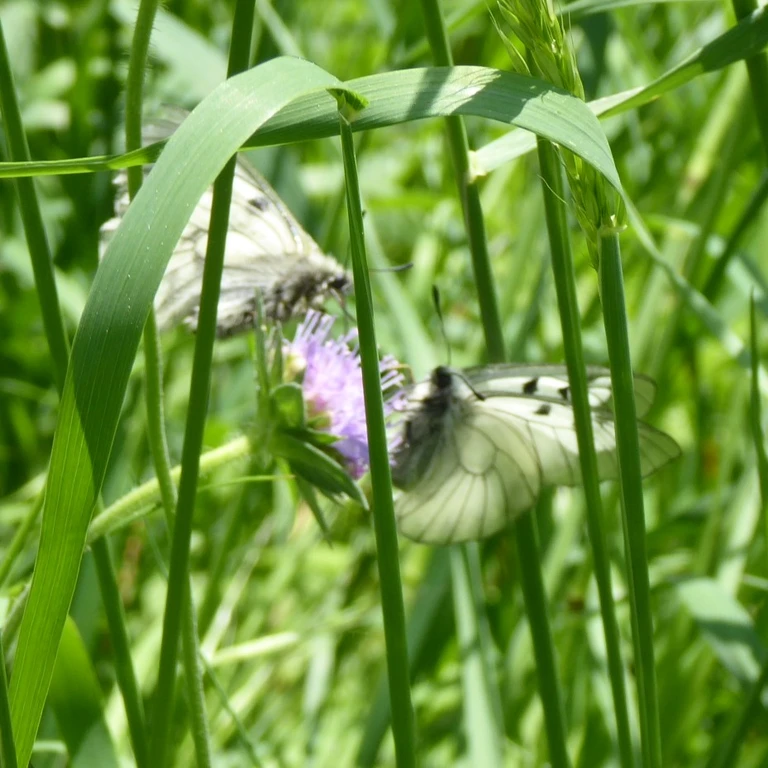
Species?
Parnassius mnemosyne
